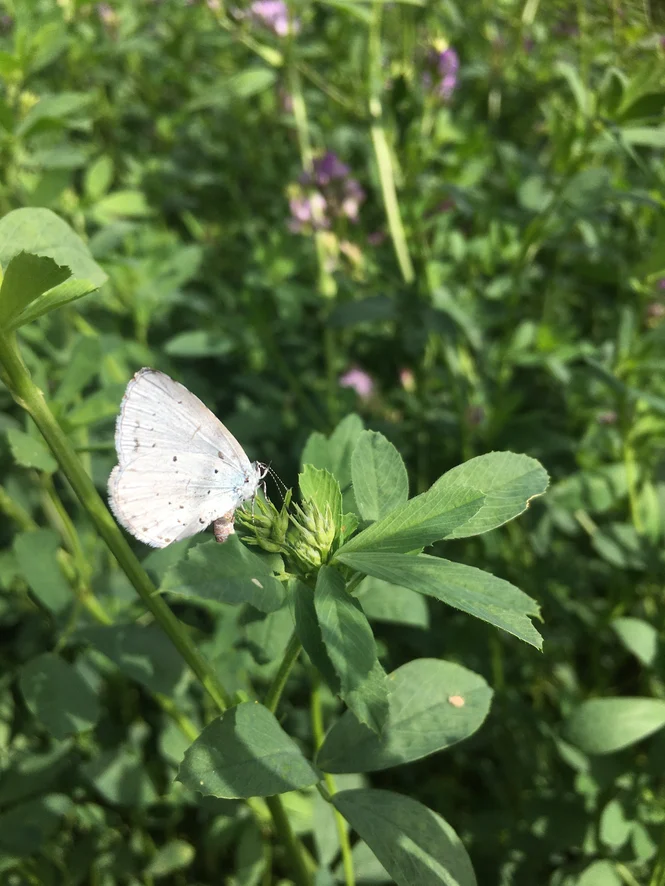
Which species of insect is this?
Celastrina argiolus
